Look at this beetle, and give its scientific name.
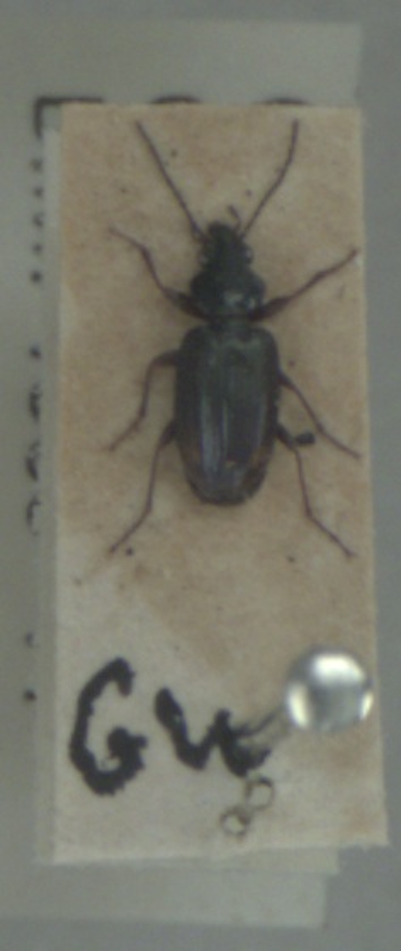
Bembidion iricolor
